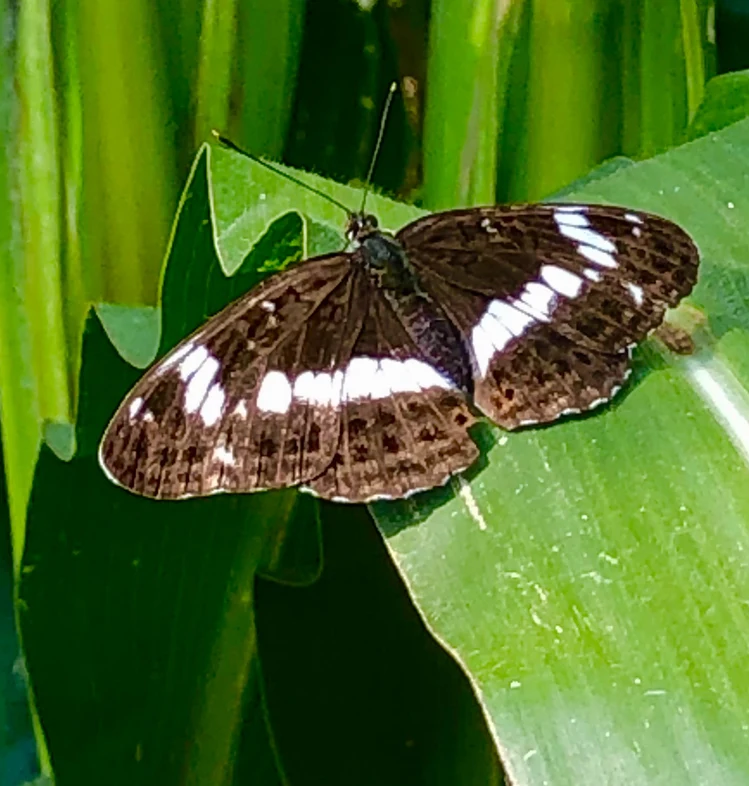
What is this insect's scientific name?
Limenitis camilla (also Ladoga camilla)
